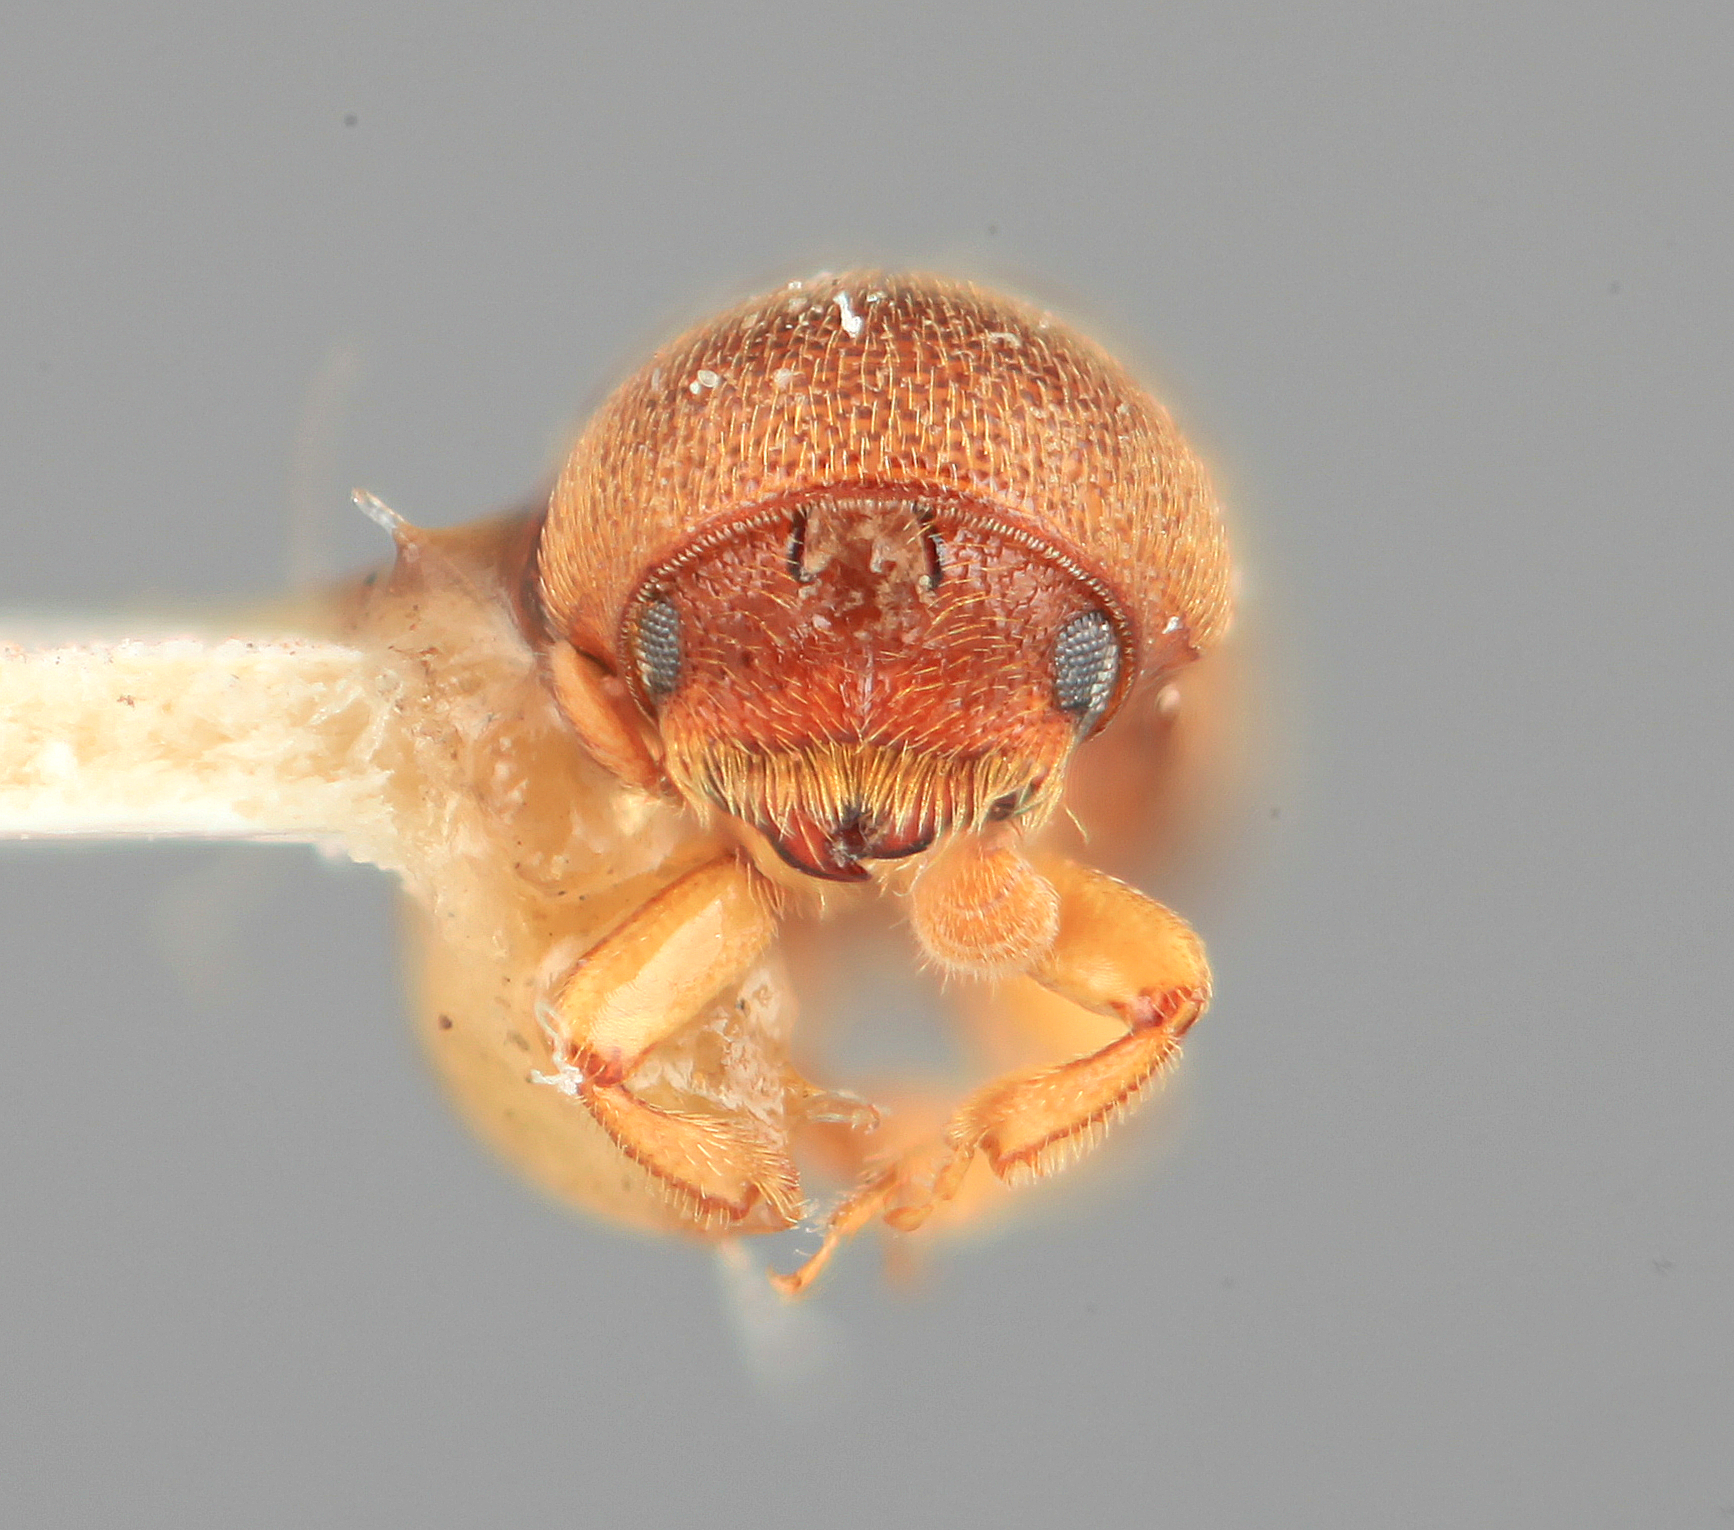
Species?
Araptus insinuatus
